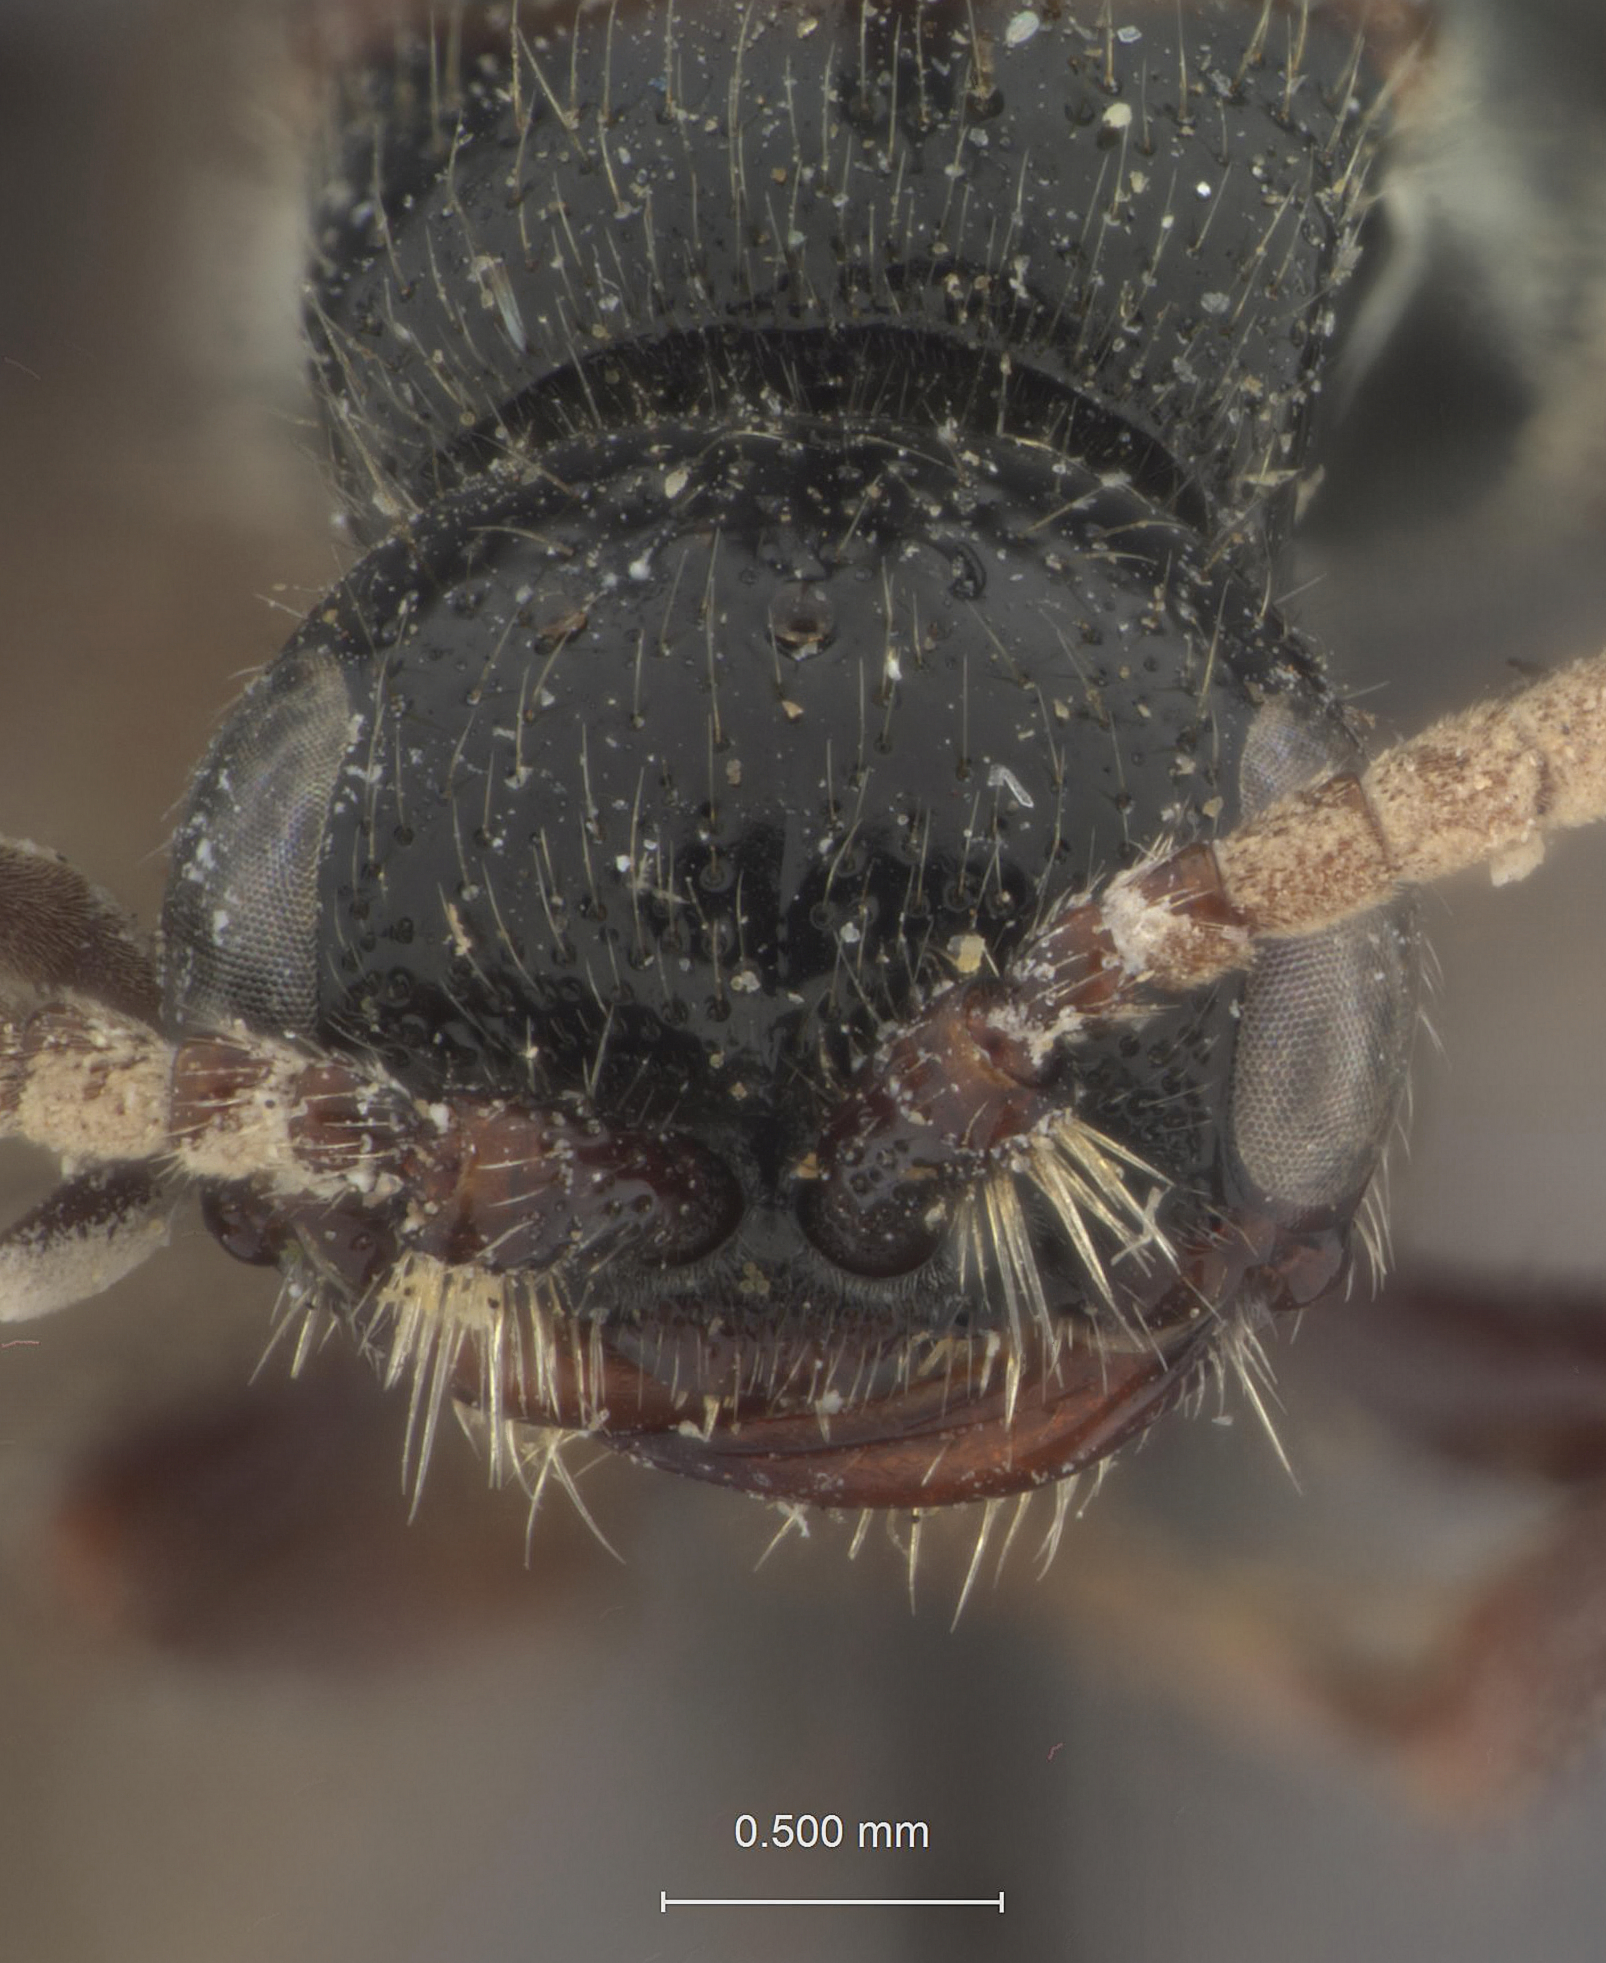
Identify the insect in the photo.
Tiphia notopolita
